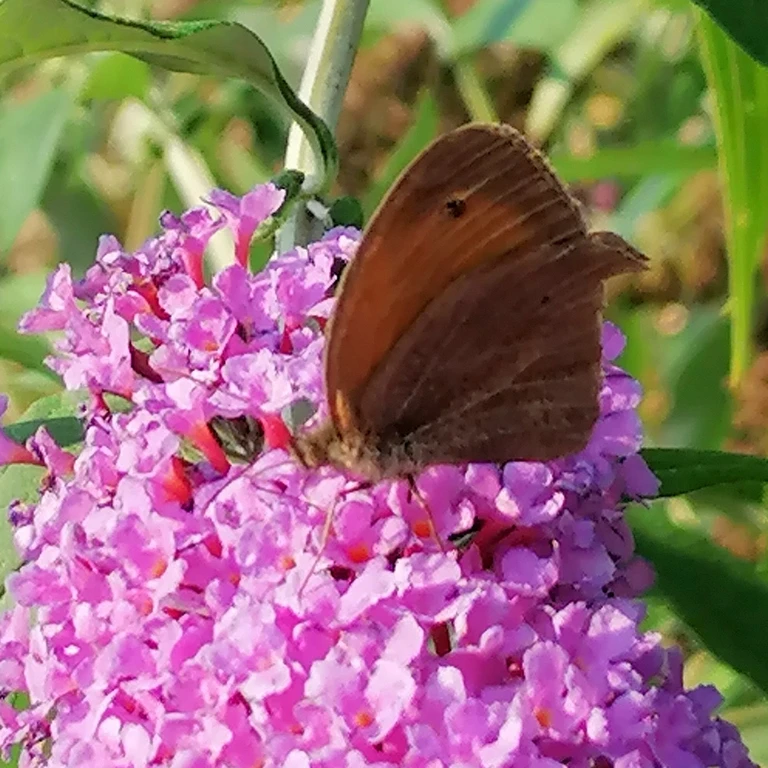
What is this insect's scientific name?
Maniola jurtina
